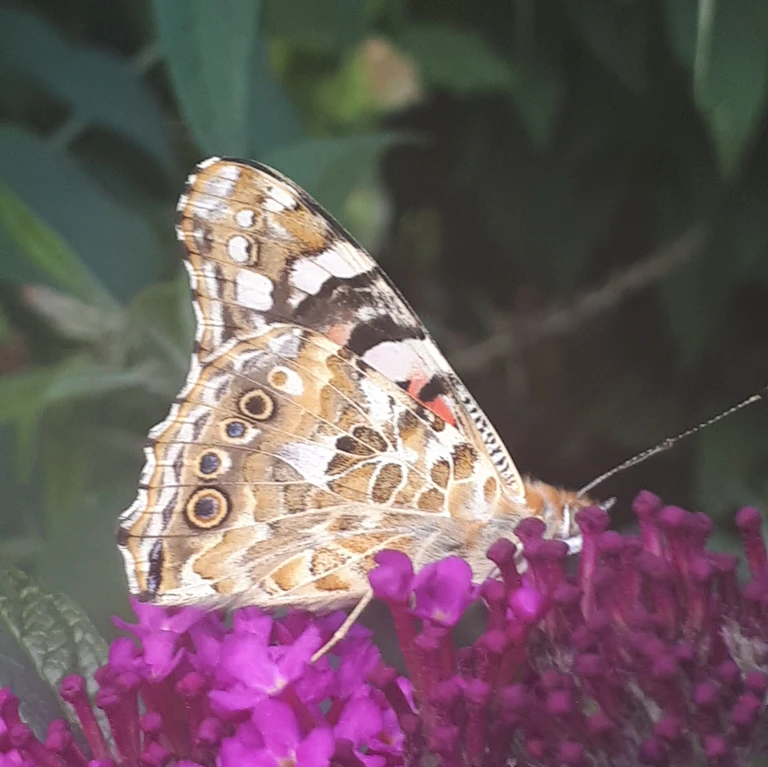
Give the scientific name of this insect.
Vanessa cardui
